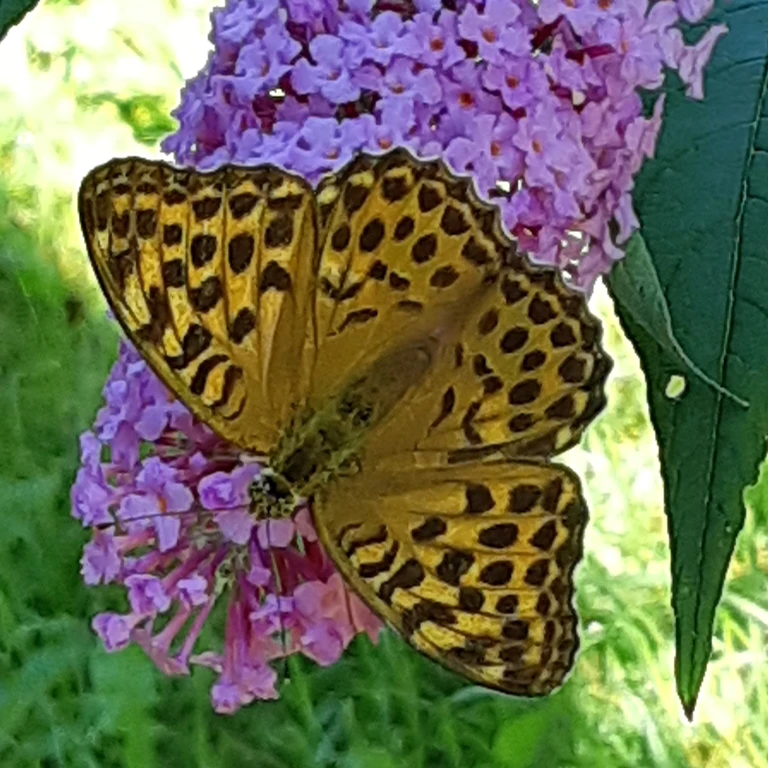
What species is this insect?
Argynnis paphia
